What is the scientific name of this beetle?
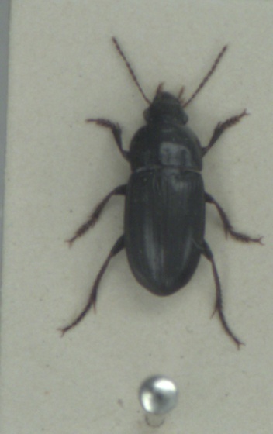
Harpalus anxius
